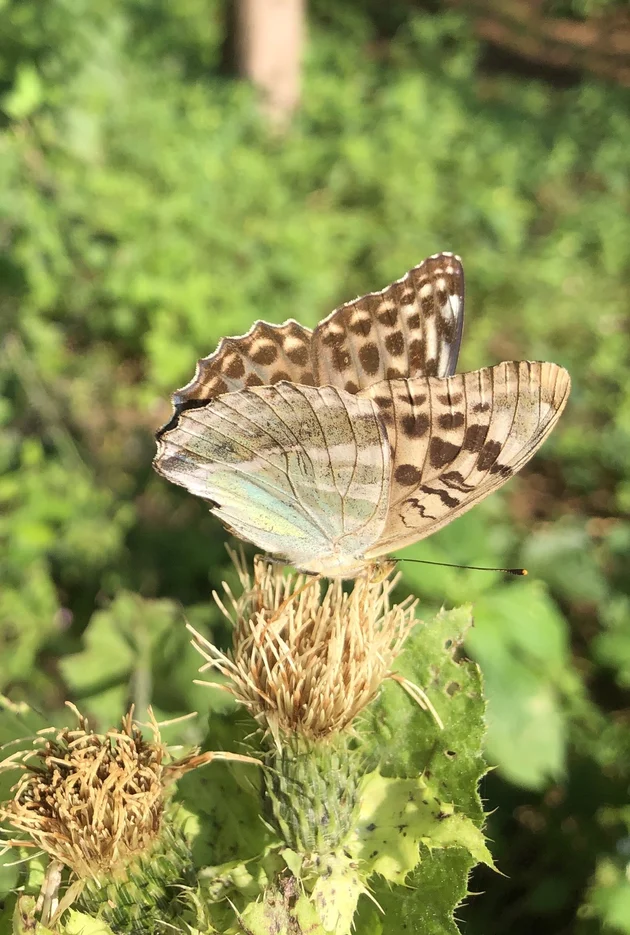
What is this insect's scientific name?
Argynnis paphia
